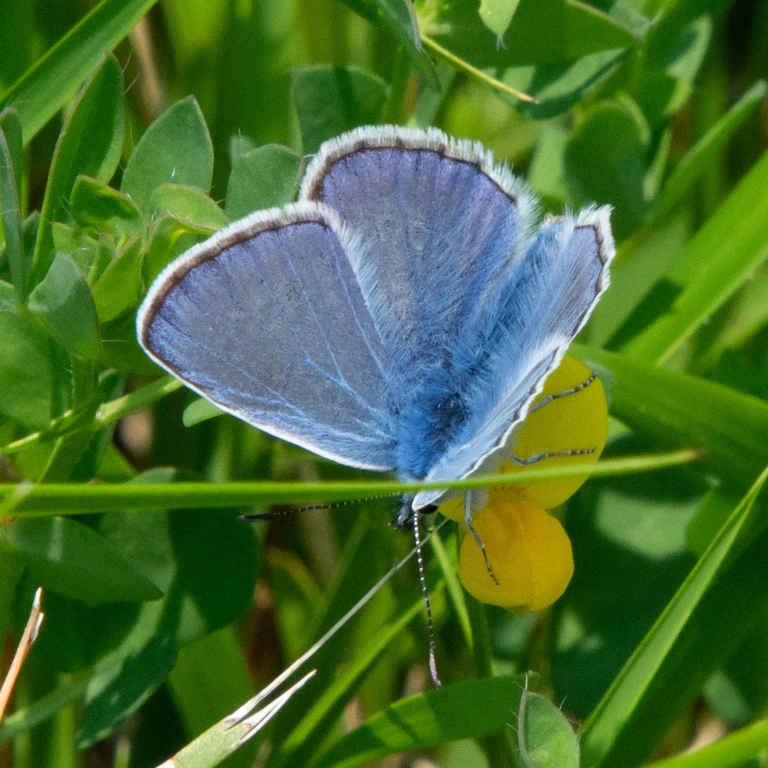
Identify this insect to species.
Polyommatus icarus
